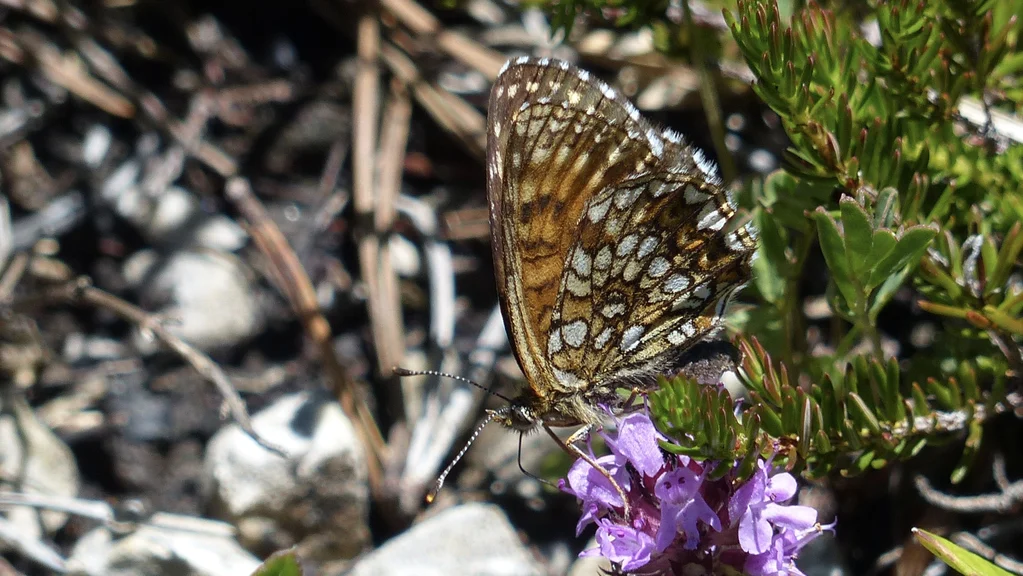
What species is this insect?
Melitaea diamina
